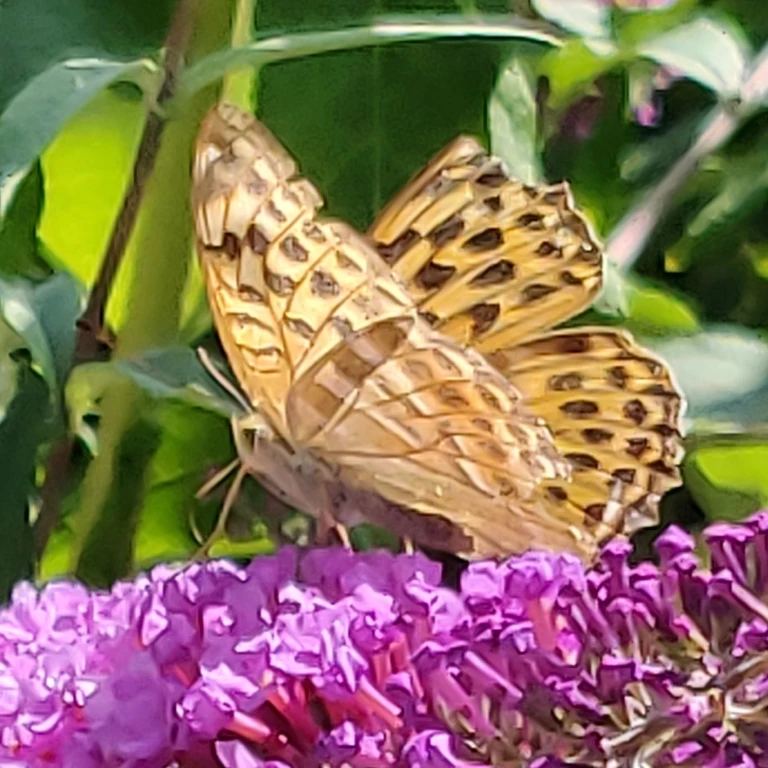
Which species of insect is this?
Argynnis paphia
